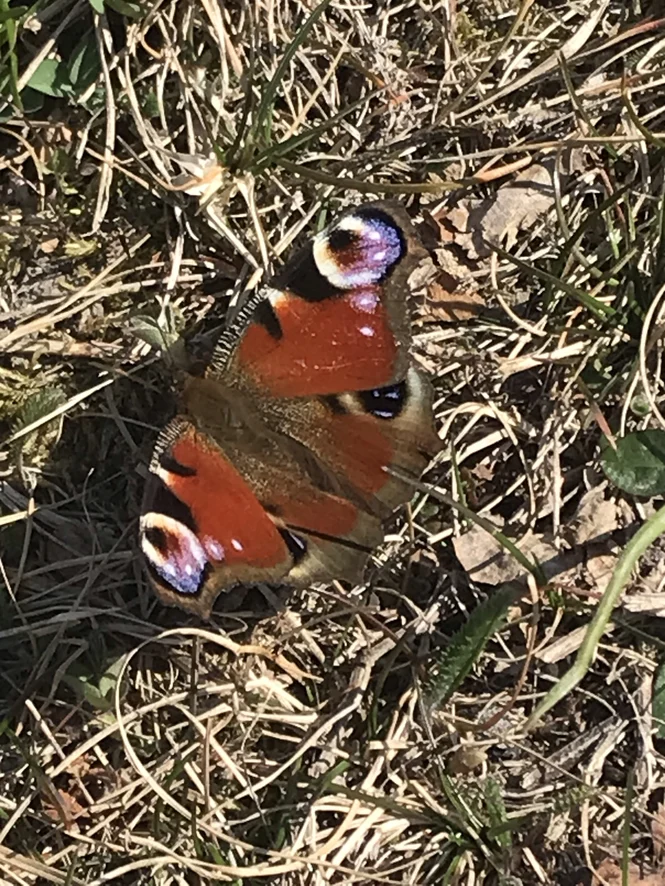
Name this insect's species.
Aglais io
